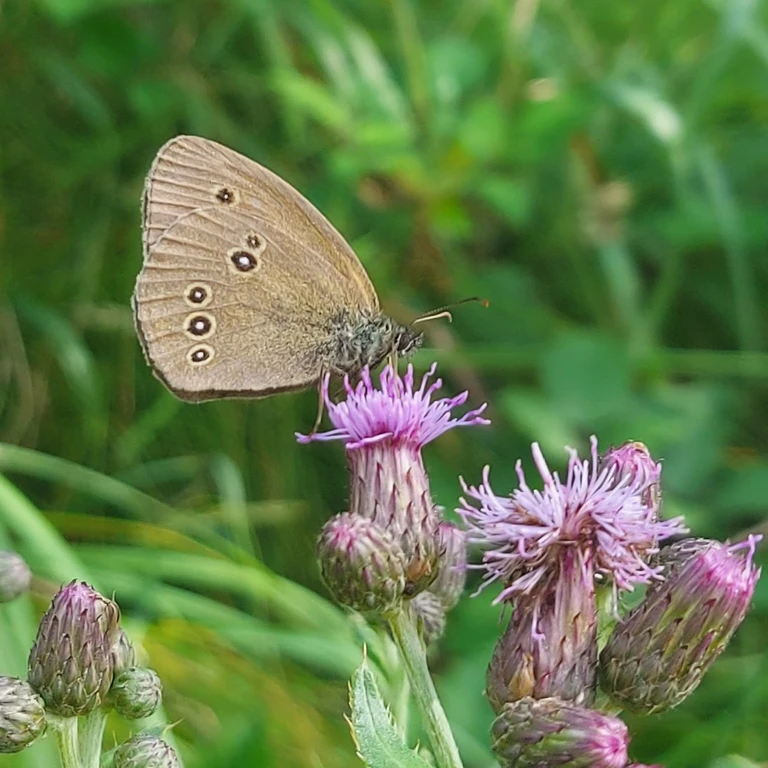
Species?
Aphantopus hyperantus
